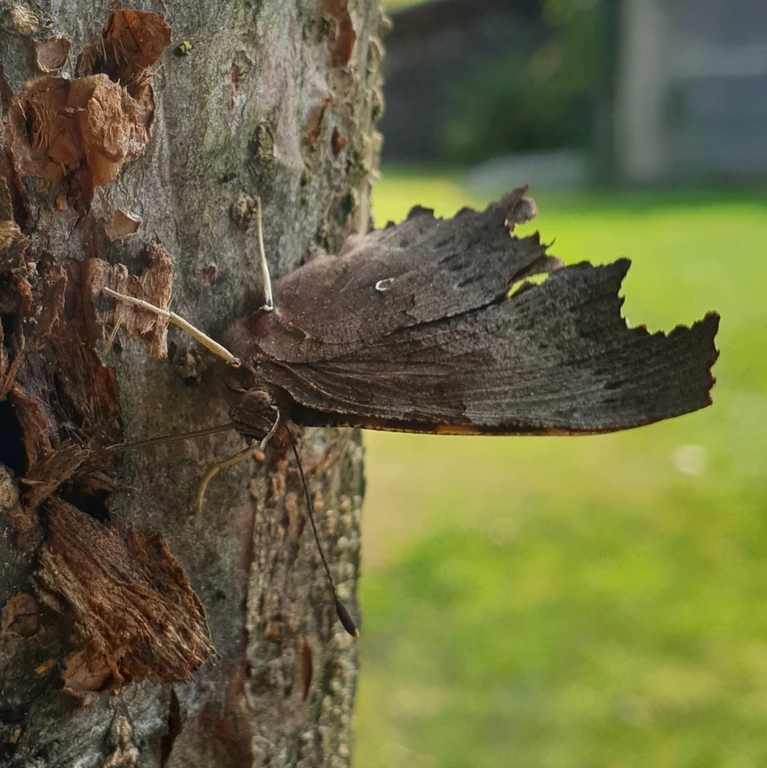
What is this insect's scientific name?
Polygonia c-album
